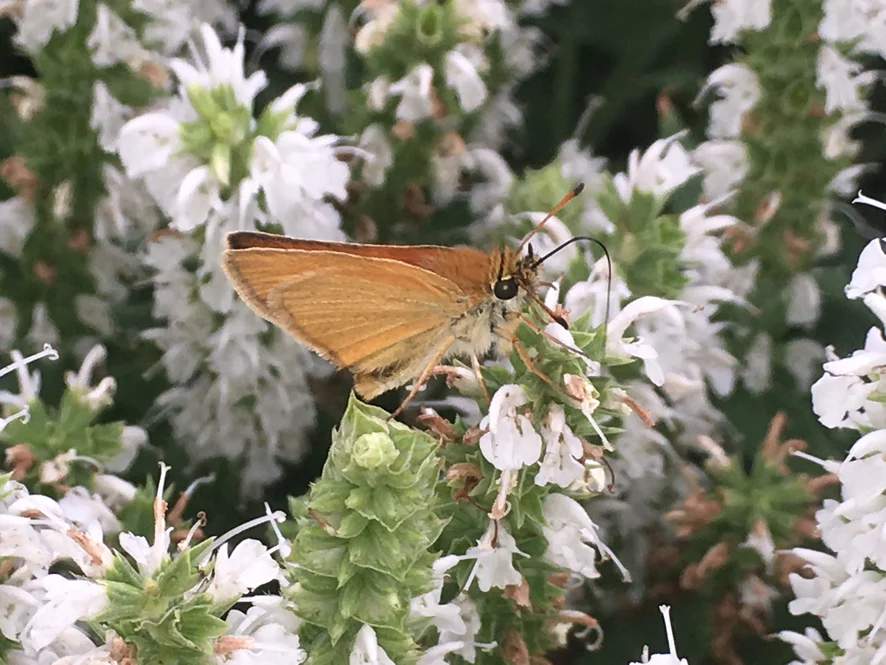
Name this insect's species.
Thymelicus lineola
